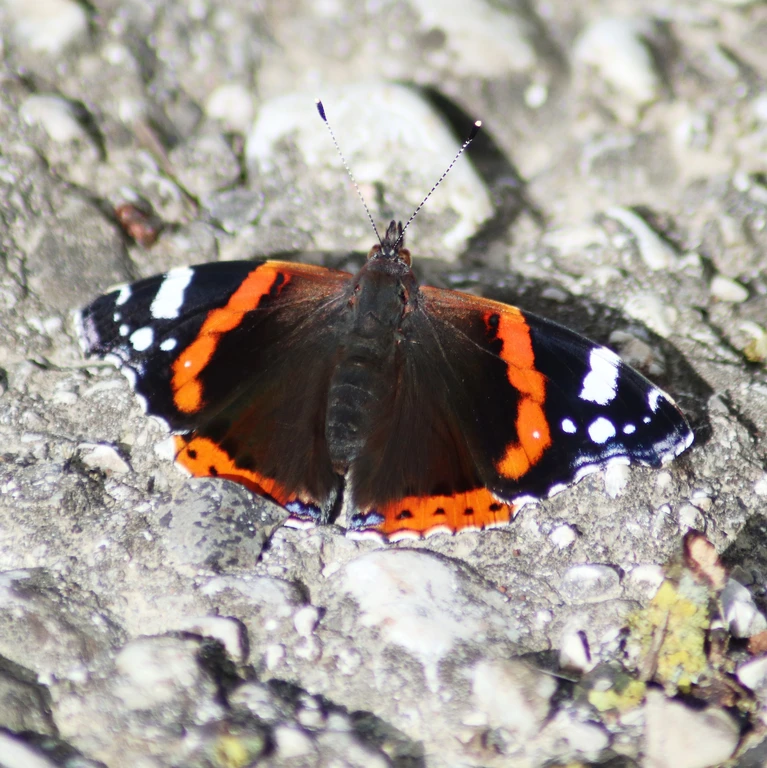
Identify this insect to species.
Vanessa atalanta
